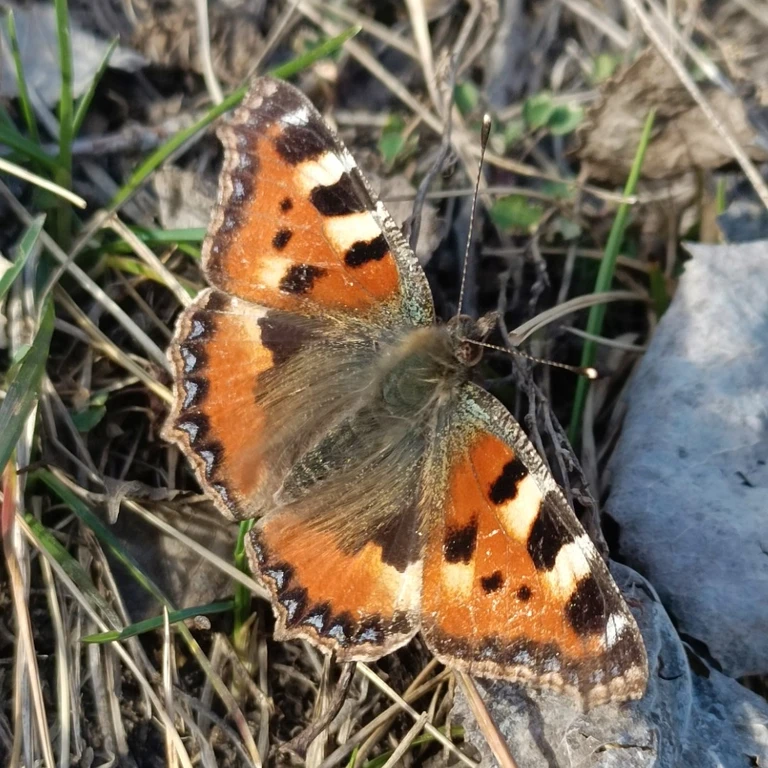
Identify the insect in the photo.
Aglais urticae
